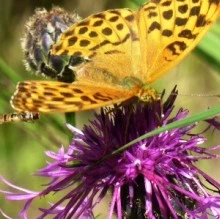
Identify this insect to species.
Argynnis paphia
